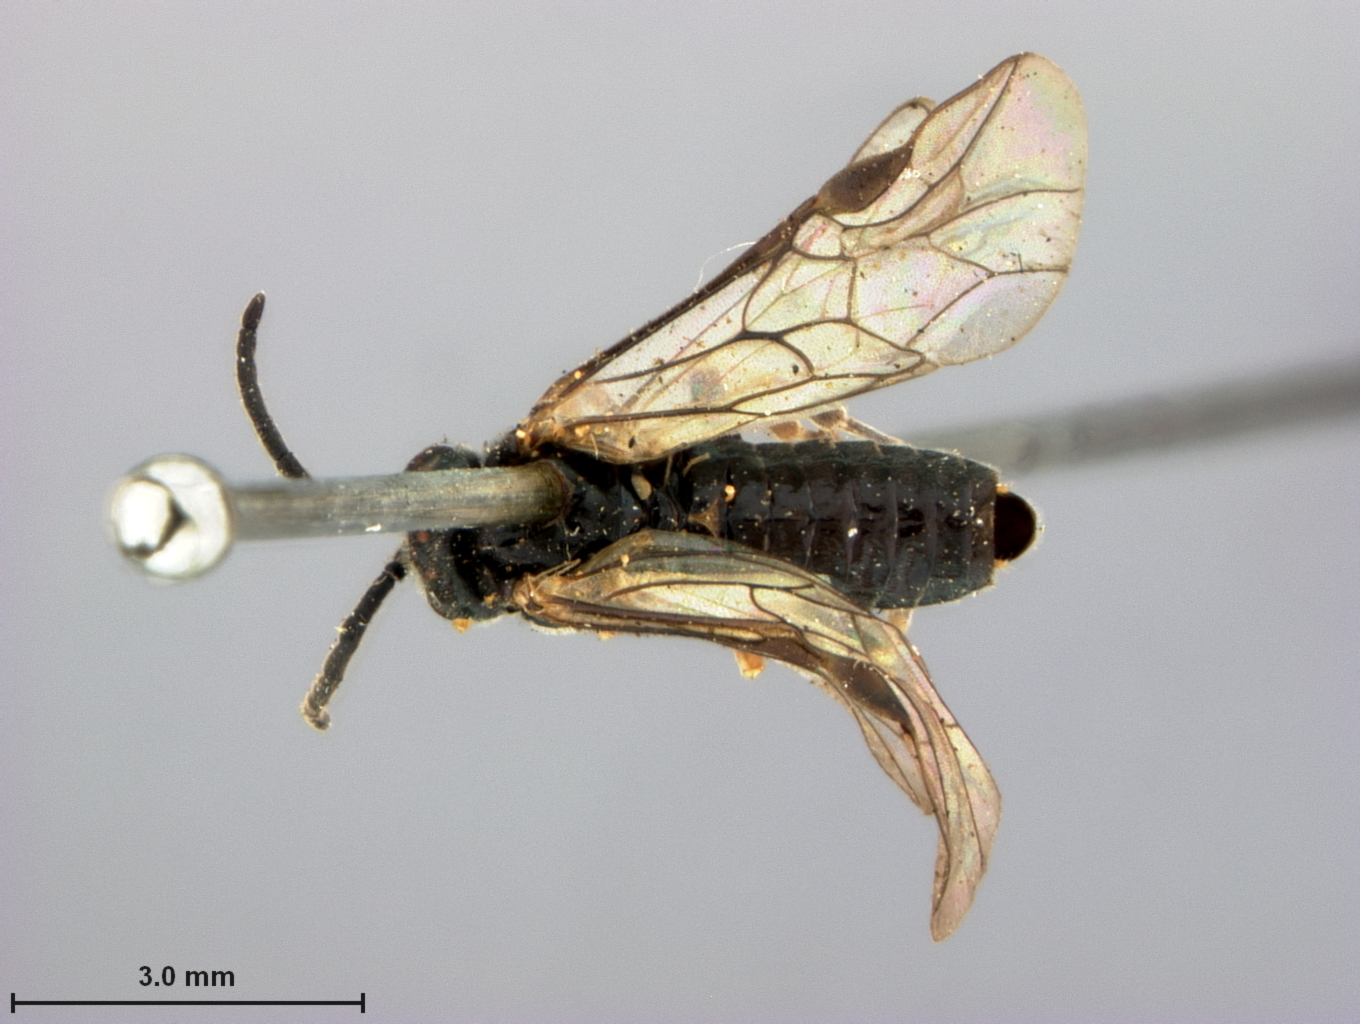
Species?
Erythraspides ashmeadi
